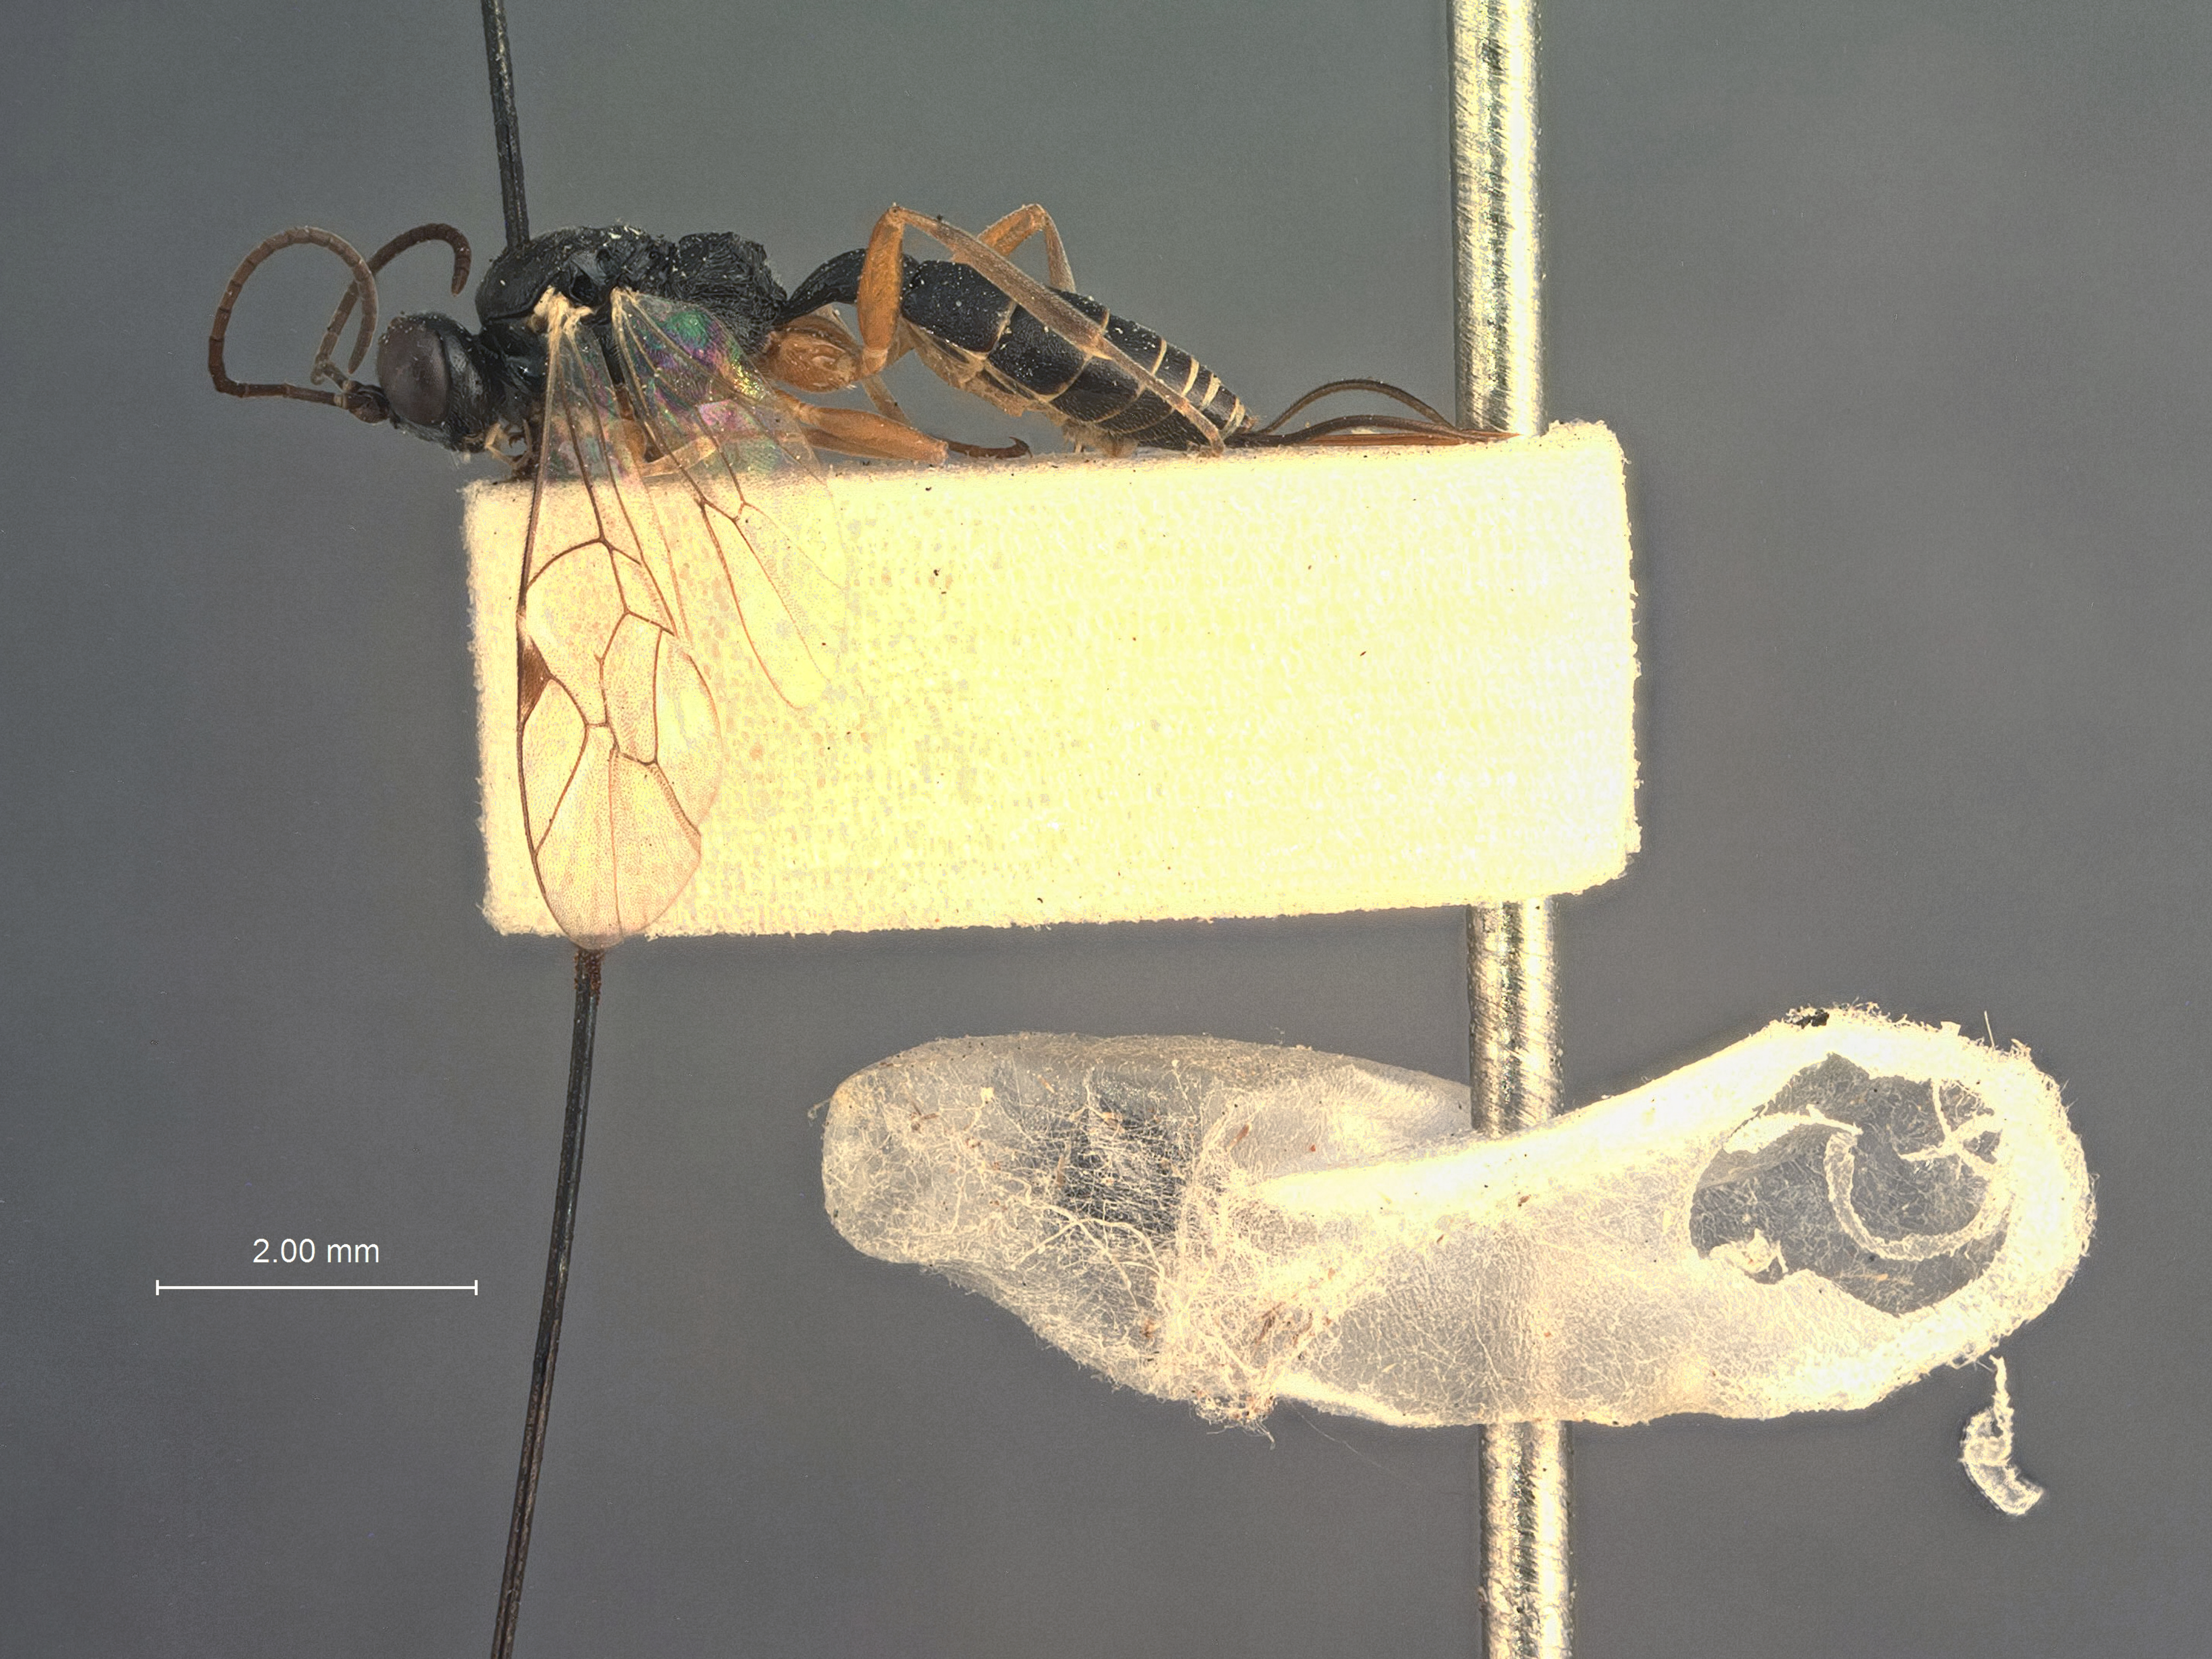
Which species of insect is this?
Aenoplex plesiotypus
